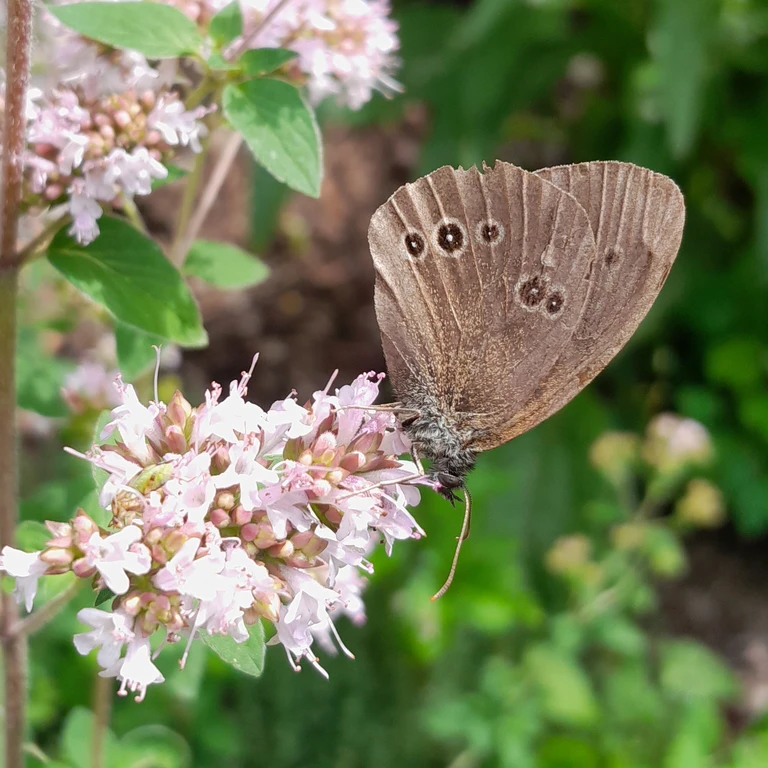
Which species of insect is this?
Aphantopus hyperantus
